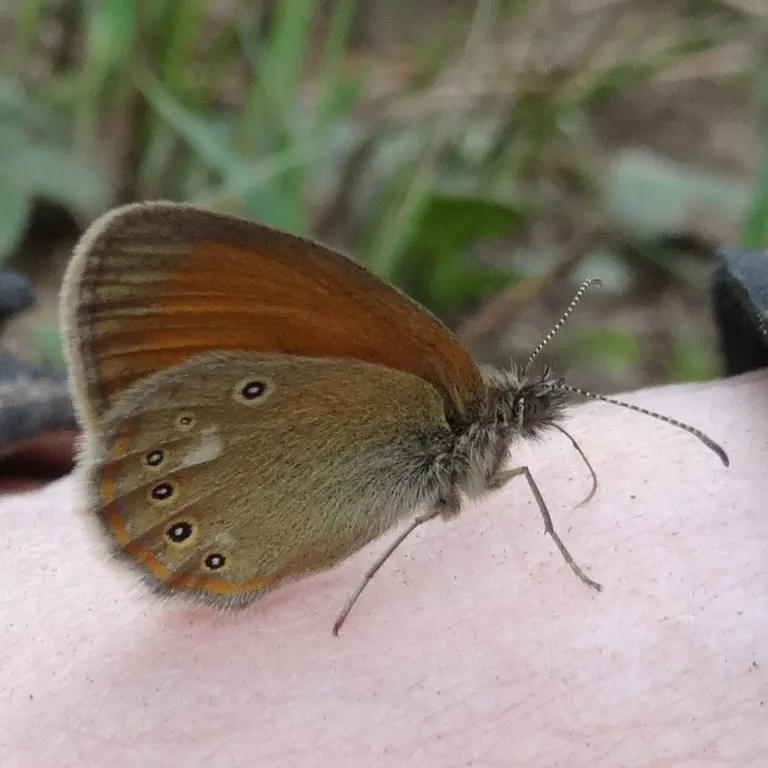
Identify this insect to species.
Coenonympha glycerion (also Coenonympha iphis)
